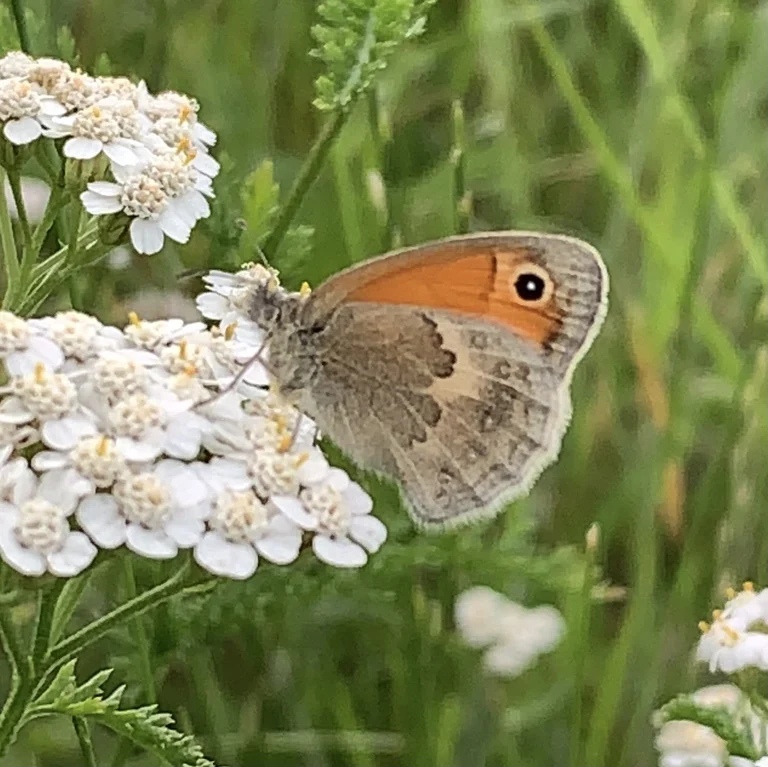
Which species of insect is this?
Coenonympha pamphilus
